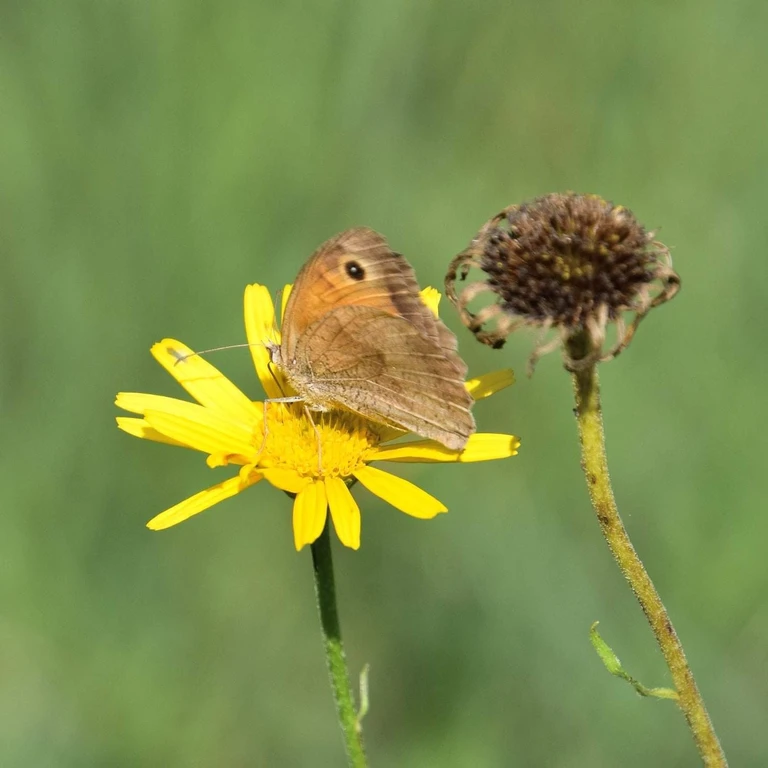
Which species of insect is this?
Maniola jurtina
